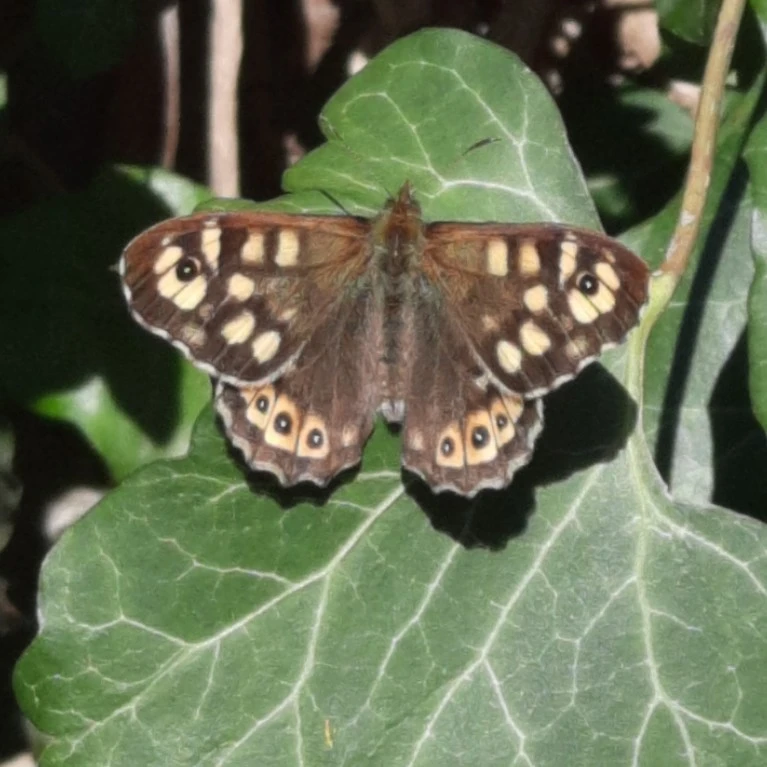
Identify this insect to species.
Pararge aegeria
